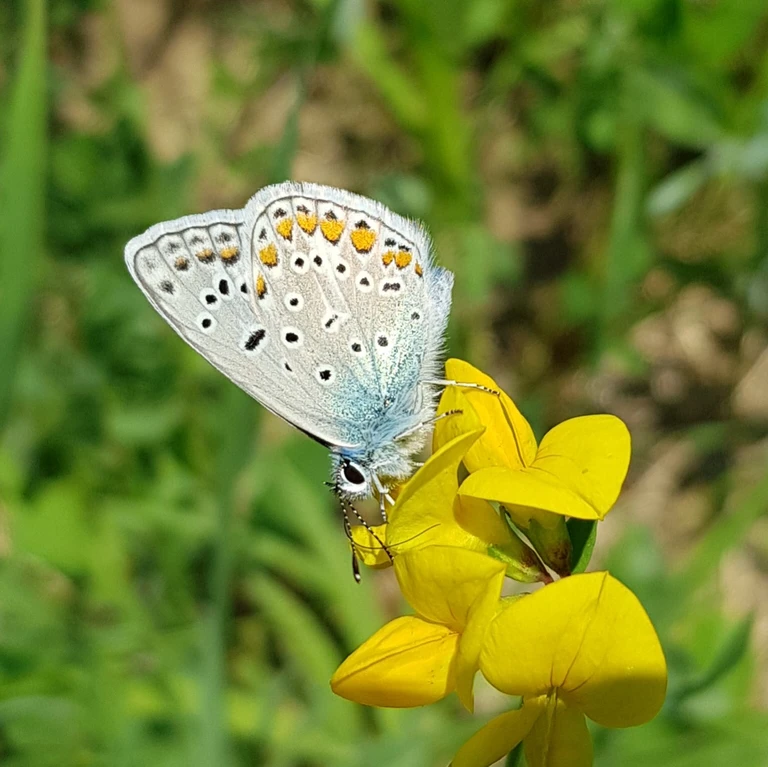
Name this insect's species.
Polyommatus icarus
